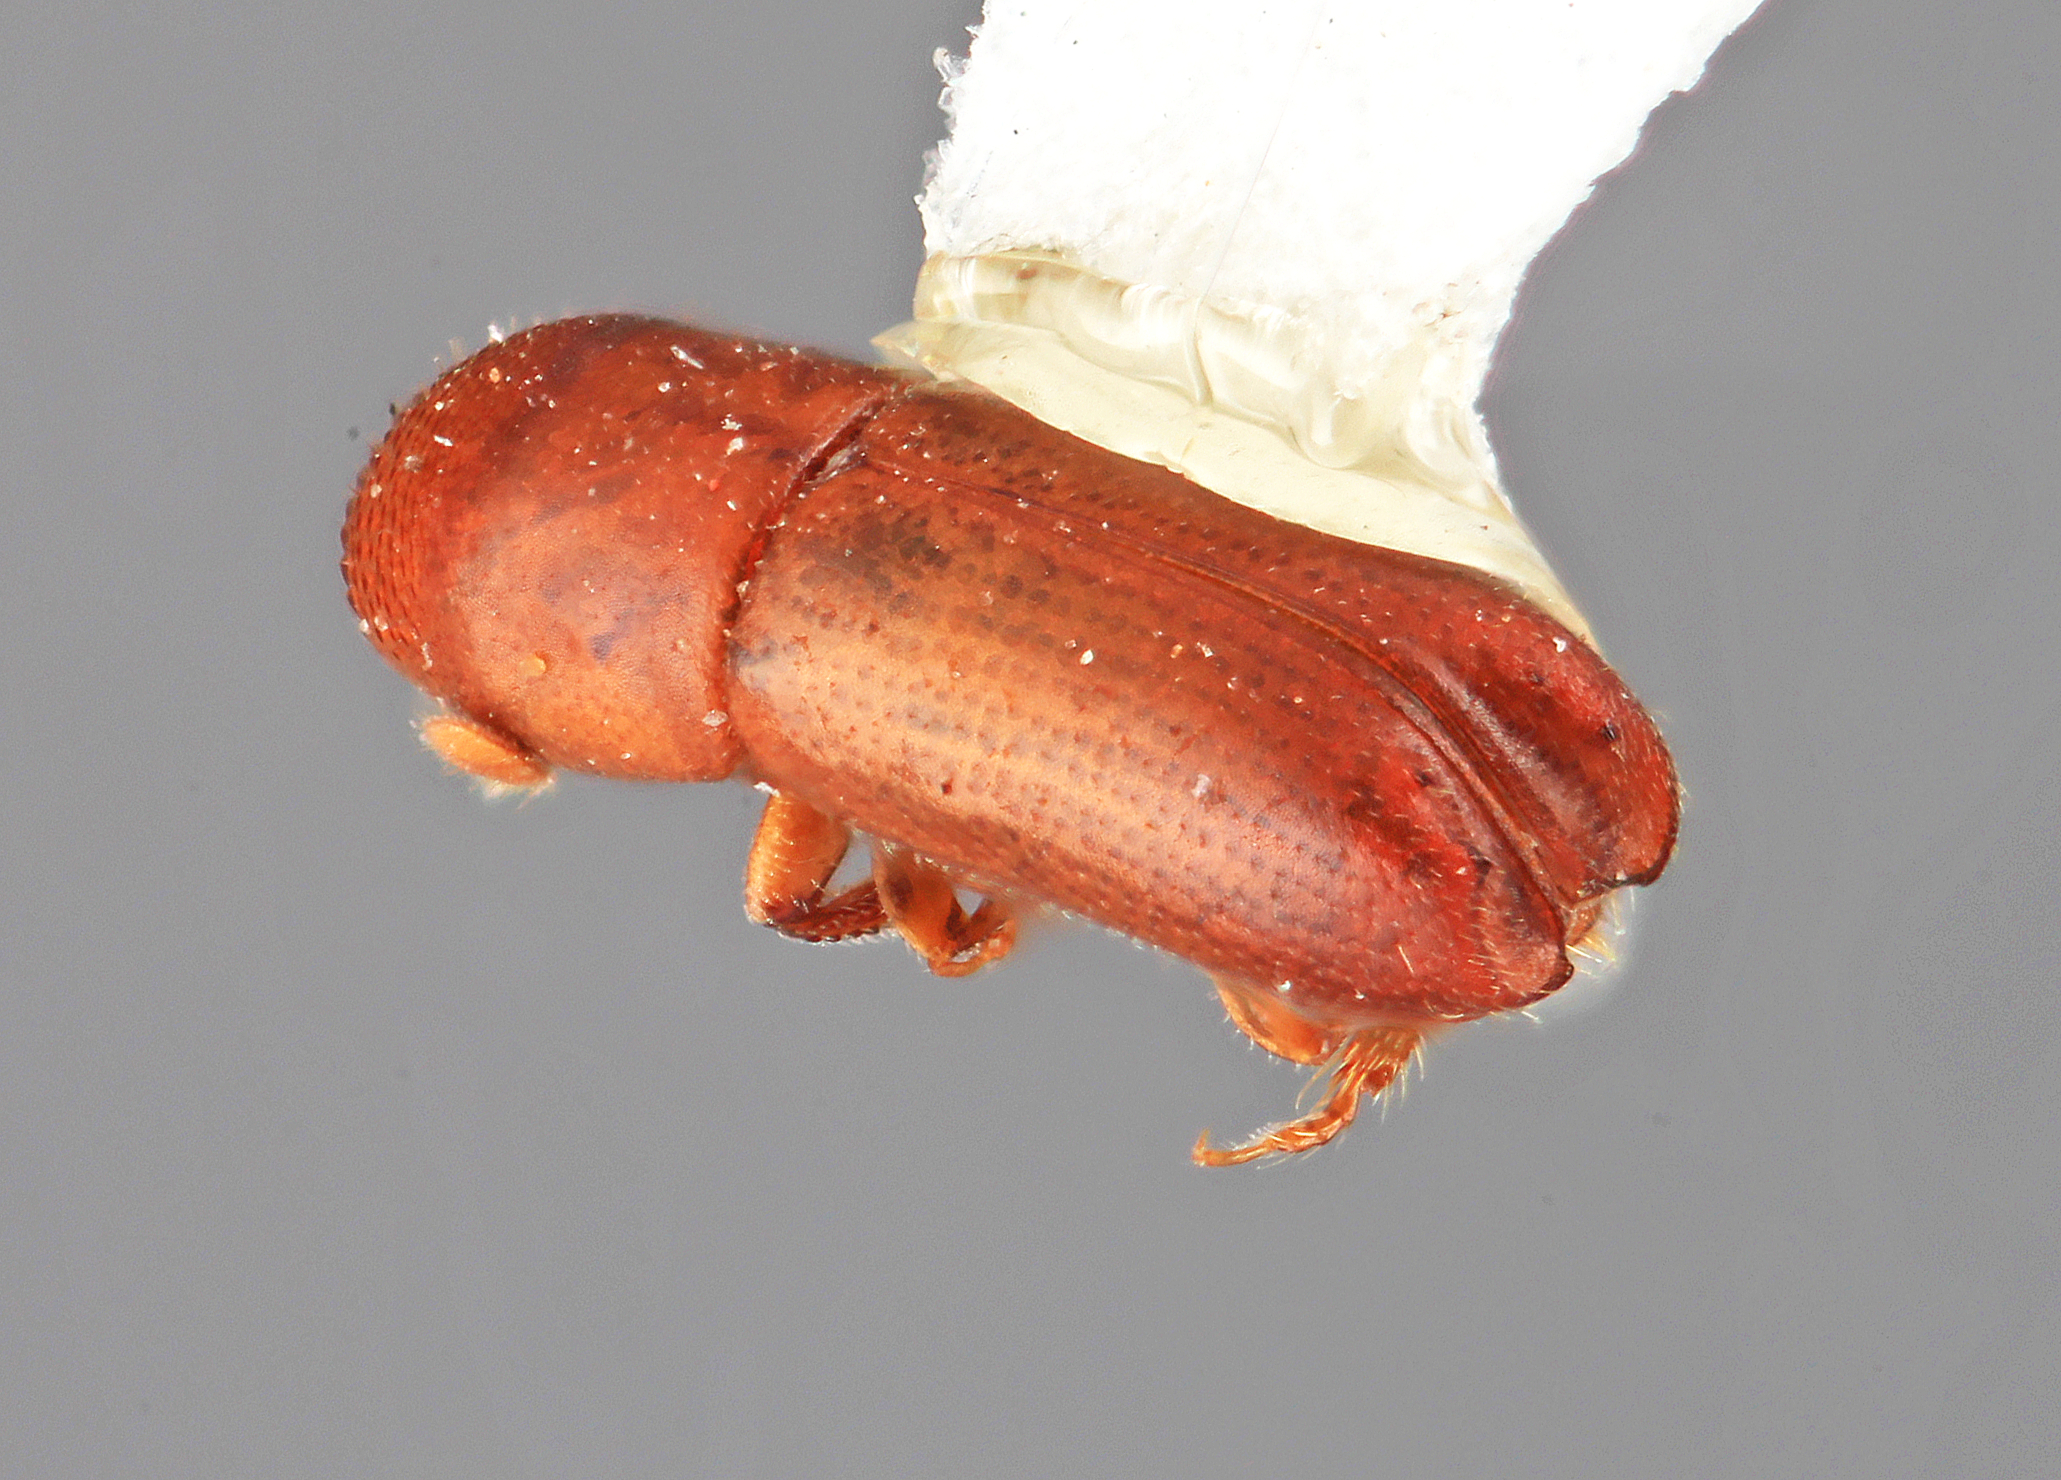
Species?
Monarthrum tuberculatum
